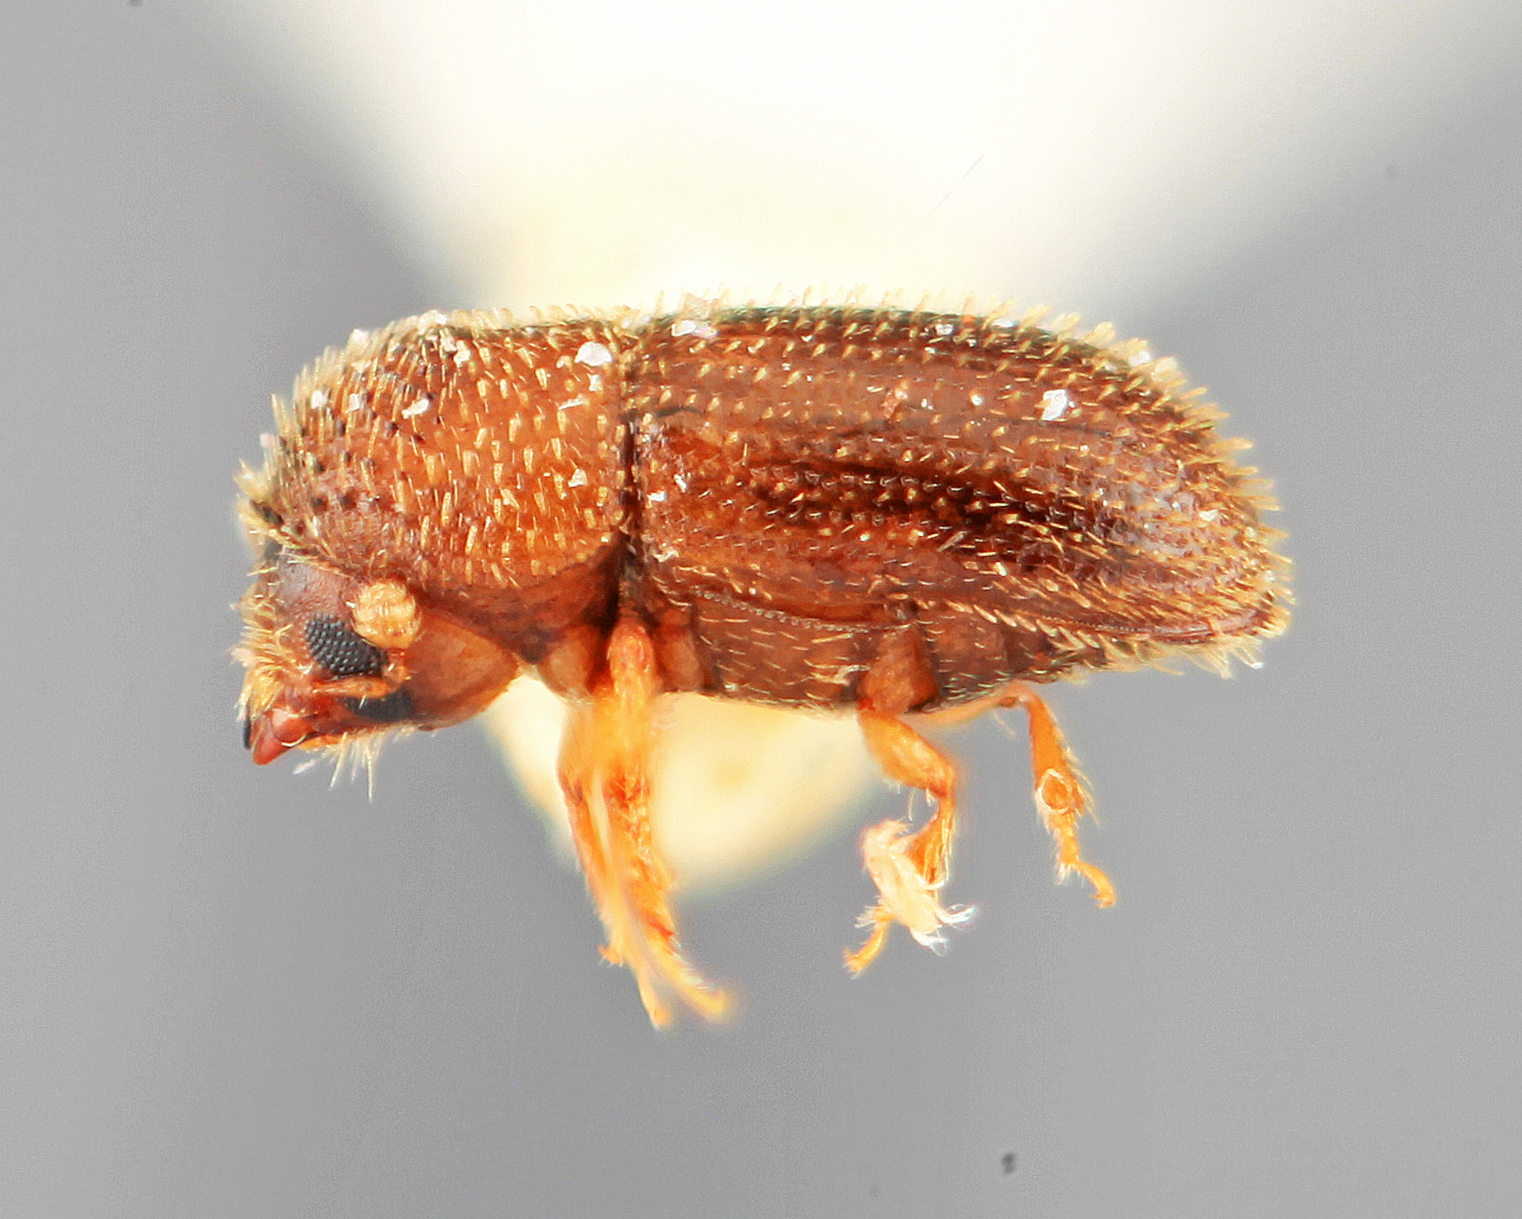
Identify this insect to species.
Hypothenemus suspectus
